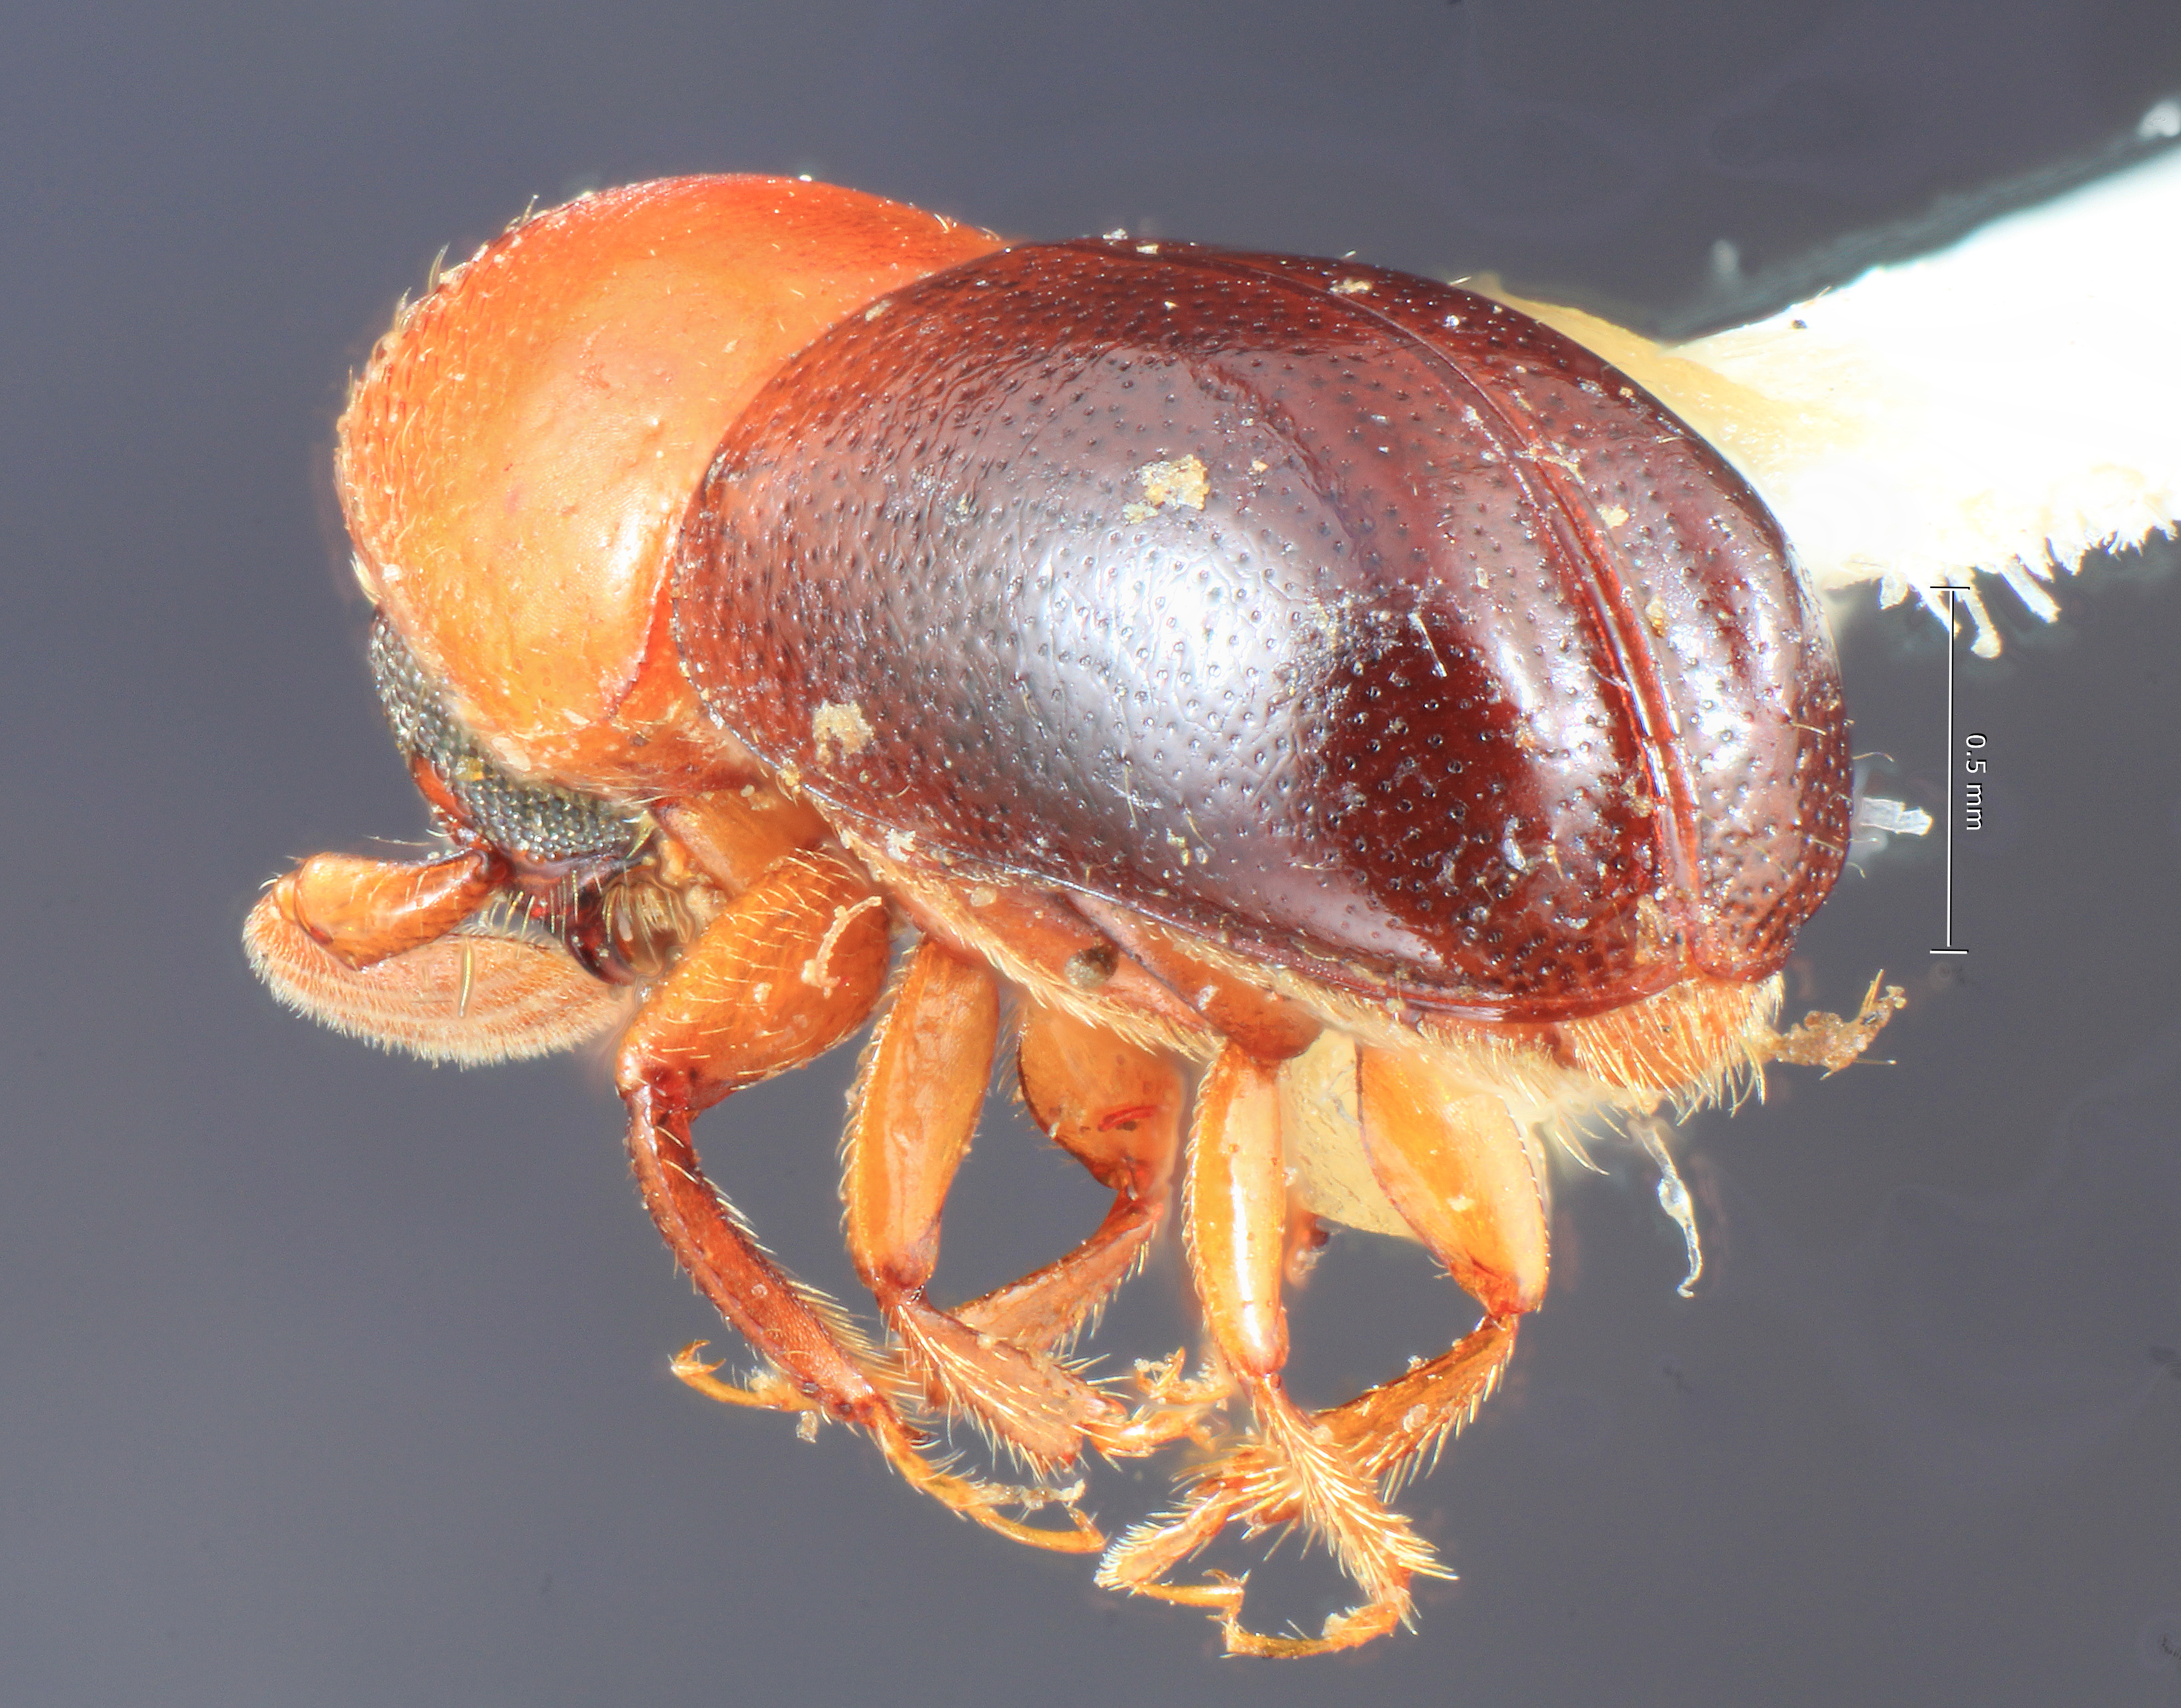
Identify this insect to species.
Corthylus sanguineus
